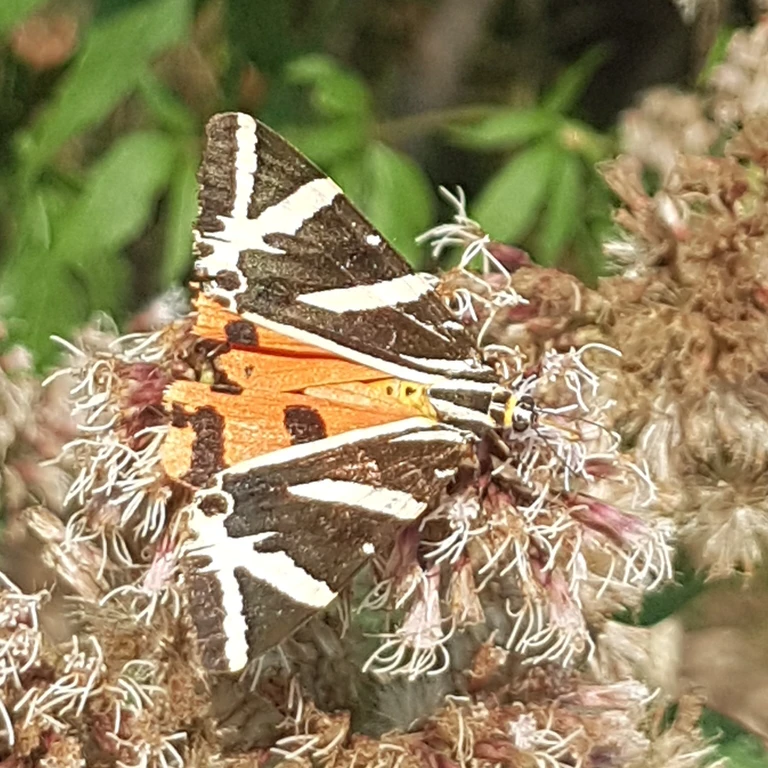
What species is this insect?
Euplagia quadripunctaria
